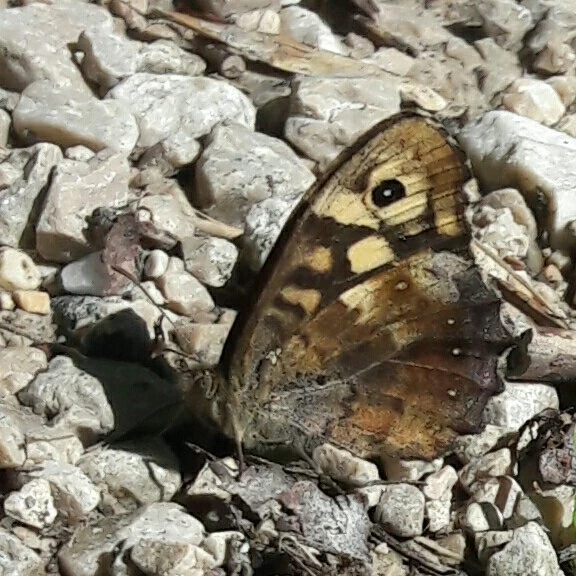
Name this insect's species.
Pararge aegeria
